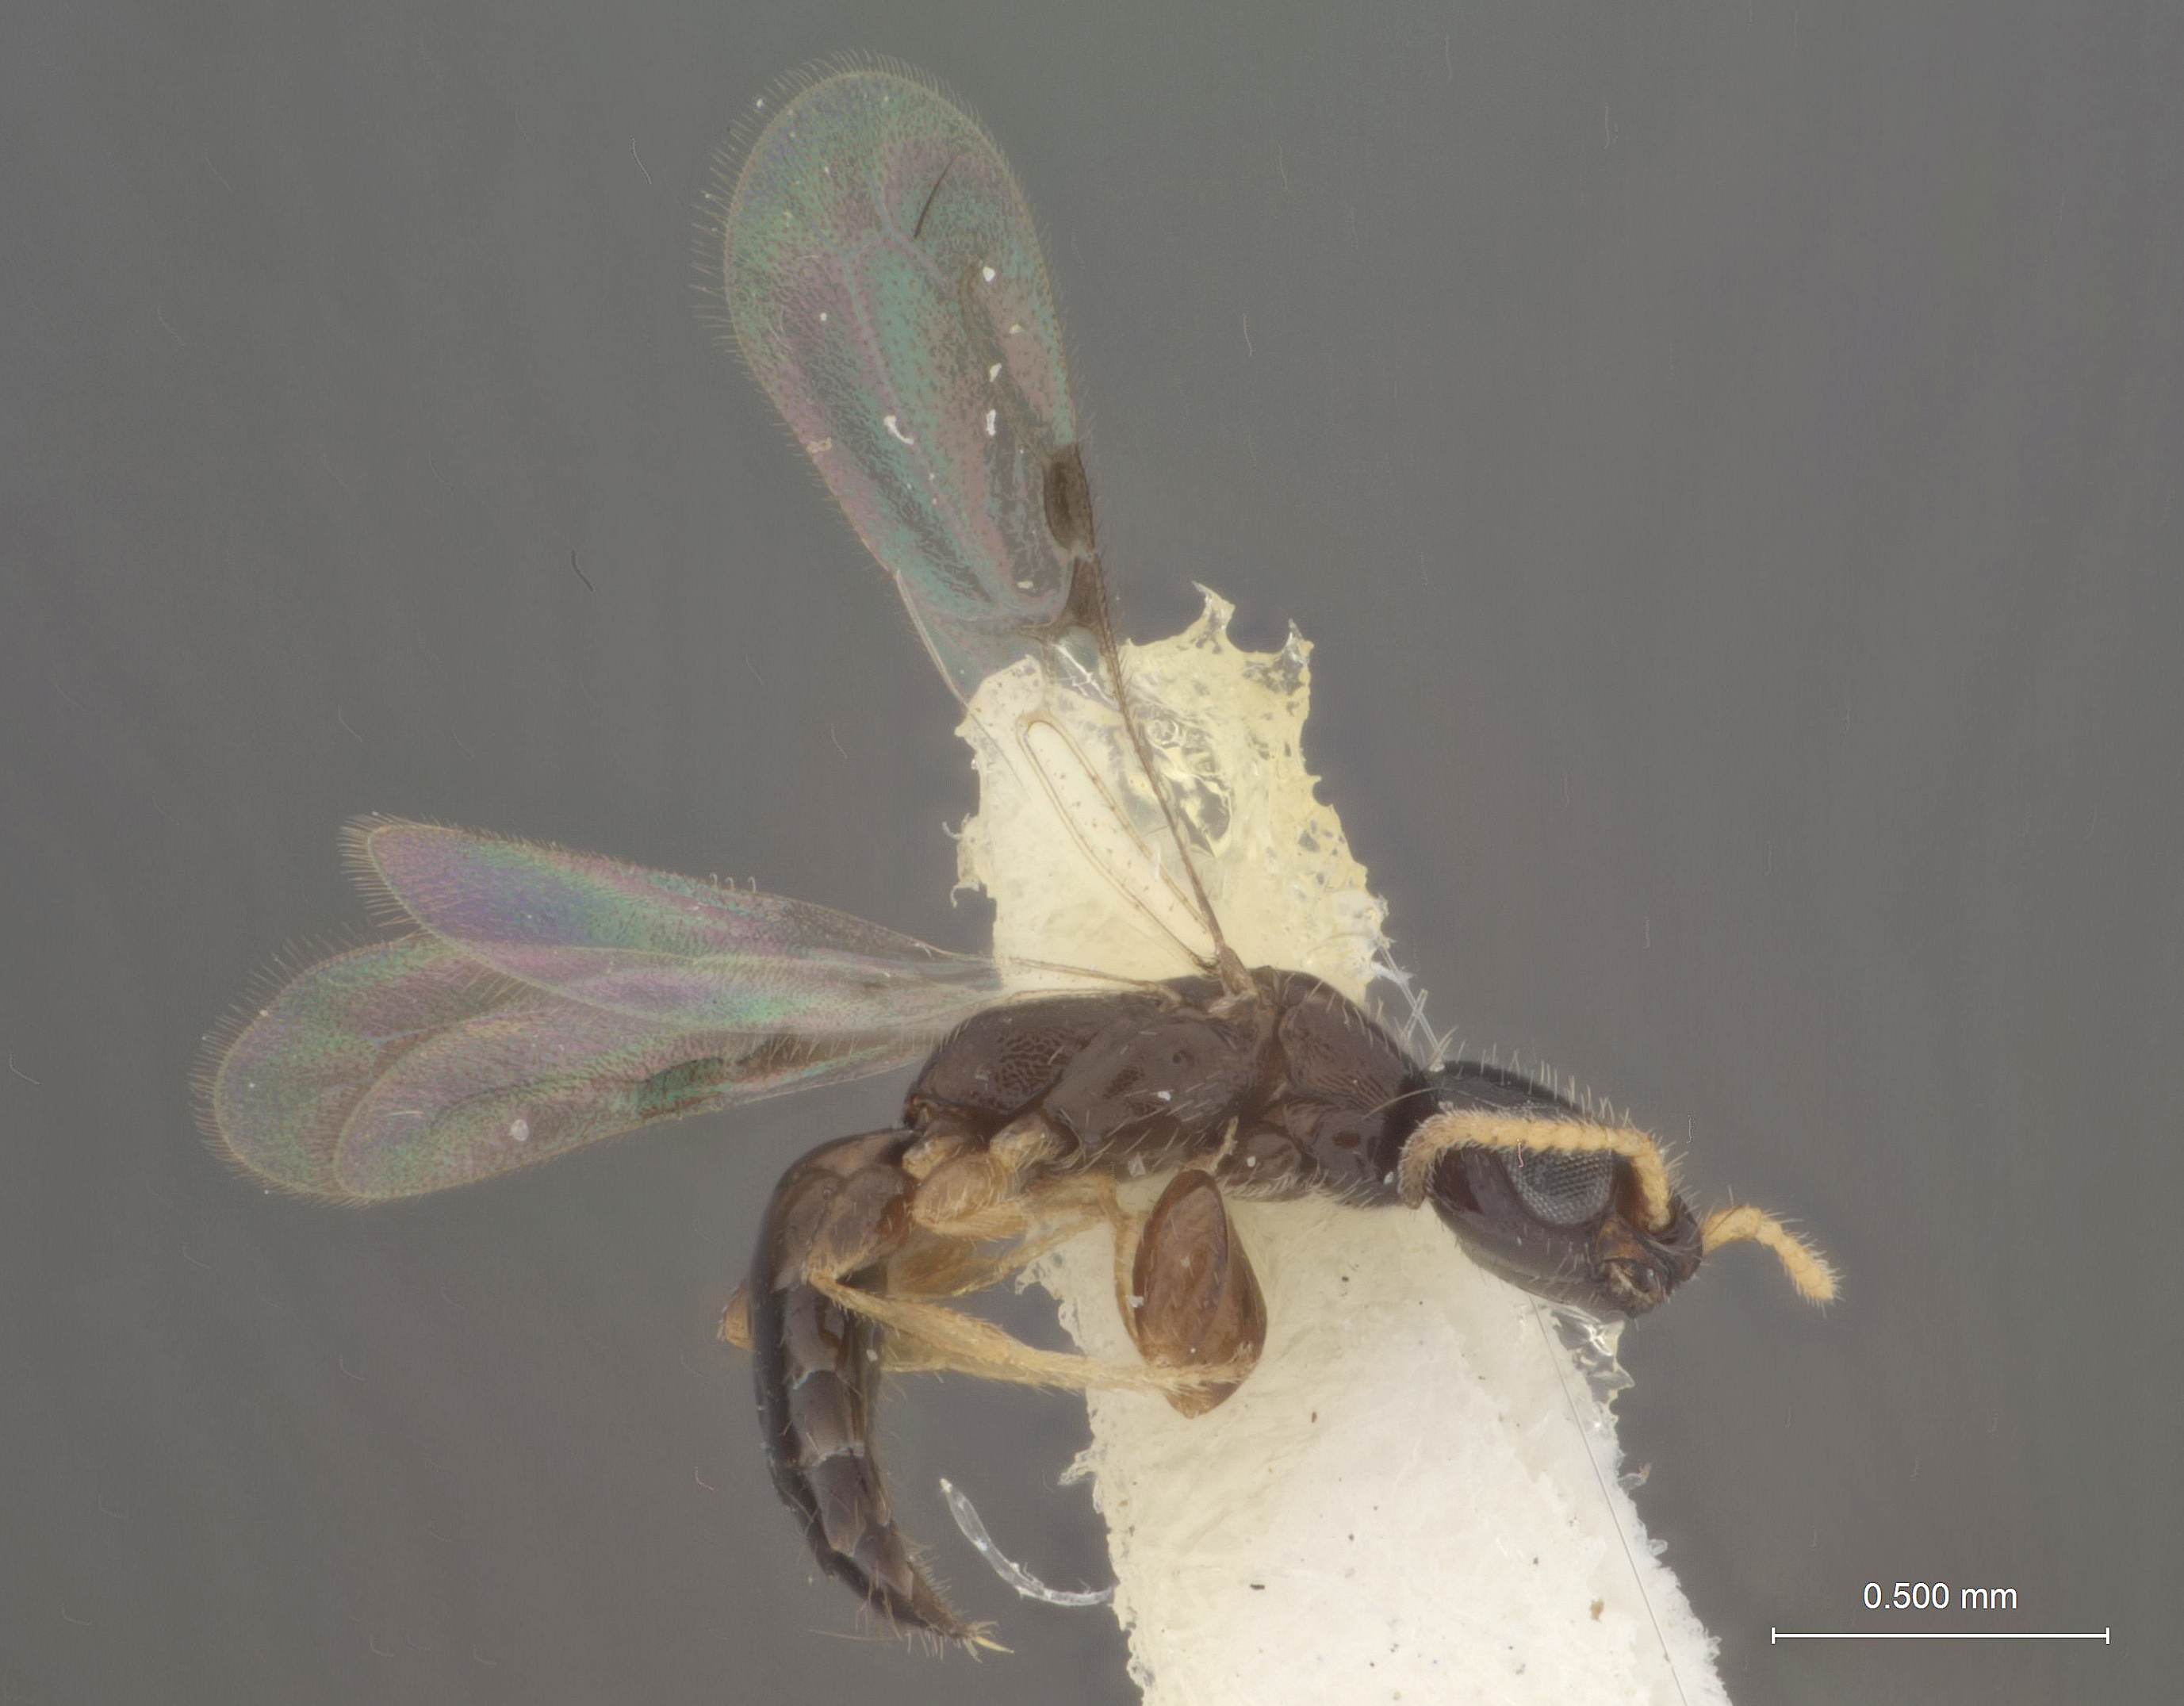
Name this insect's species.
Goniozus antilleanus
